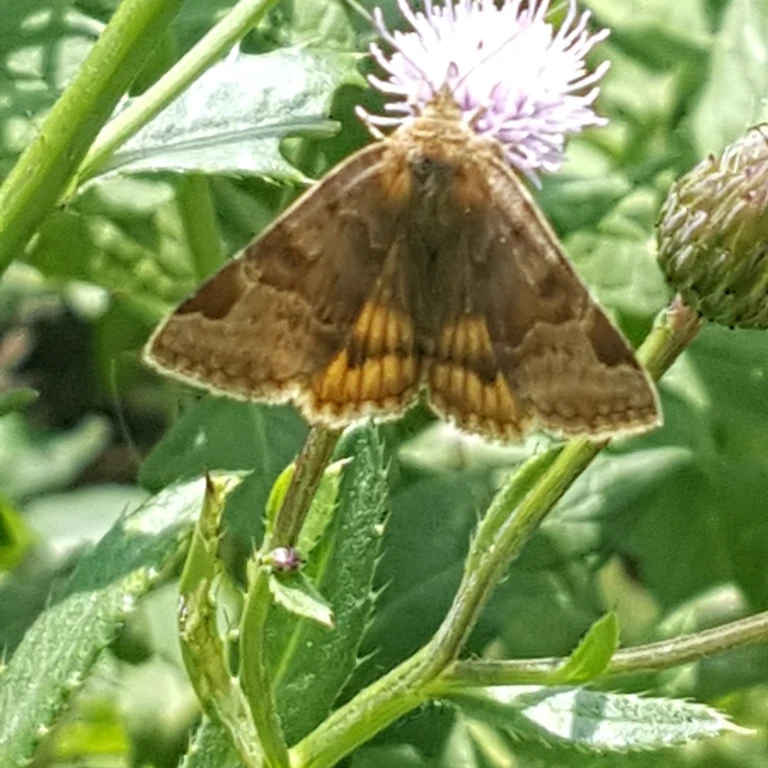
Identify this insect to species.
Euclidia glyphica
